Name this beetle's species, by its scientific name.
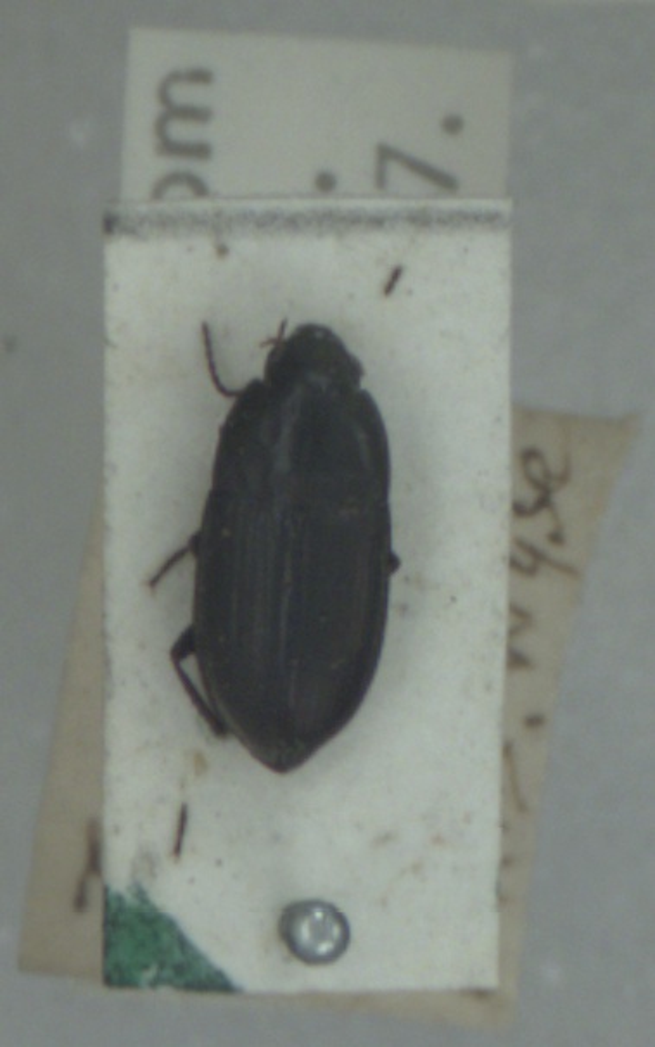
Amara aenea
